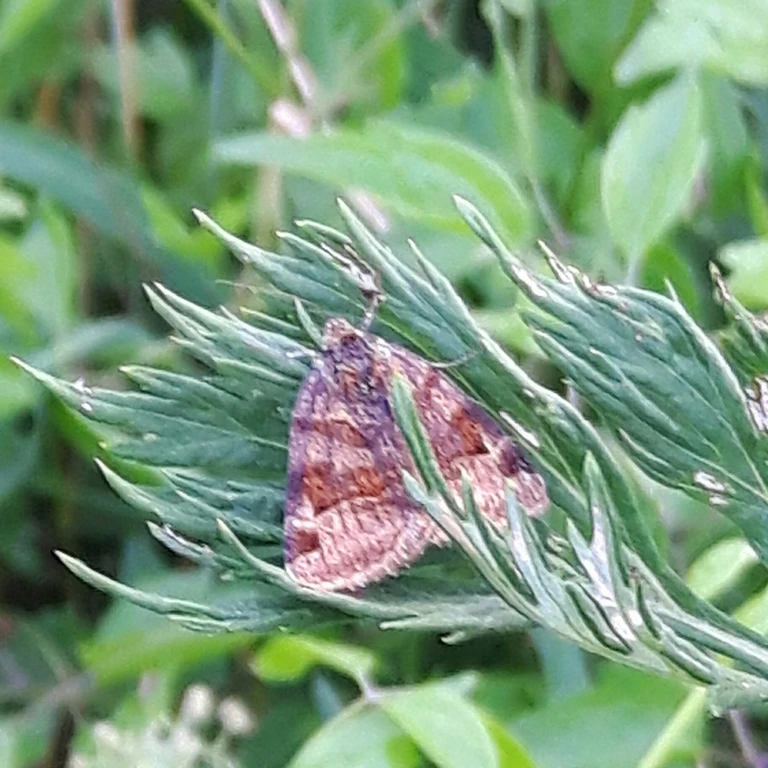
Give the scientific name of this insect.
Euclidia glyphica
